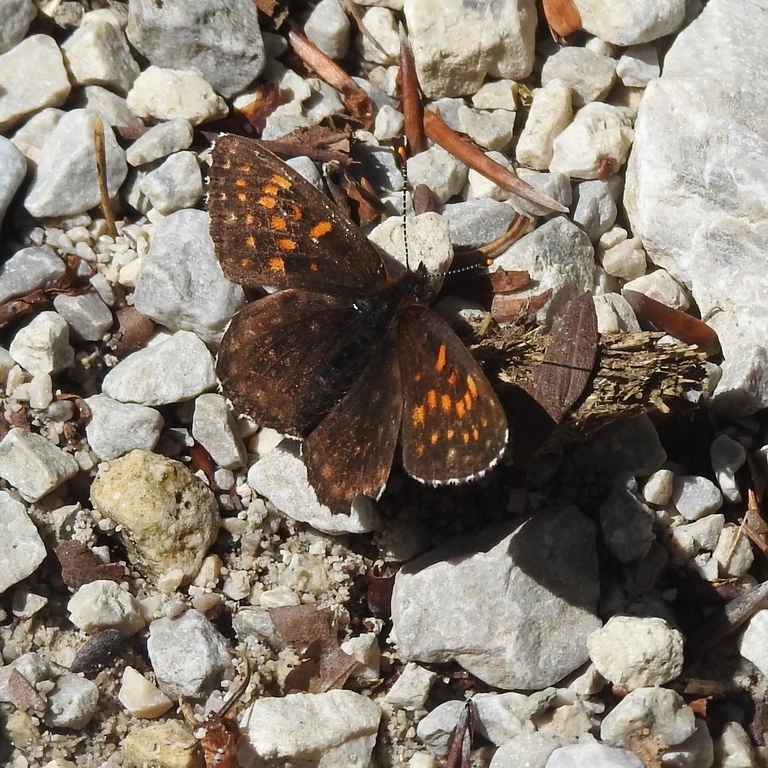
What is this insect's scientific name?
Melitaea diamina
